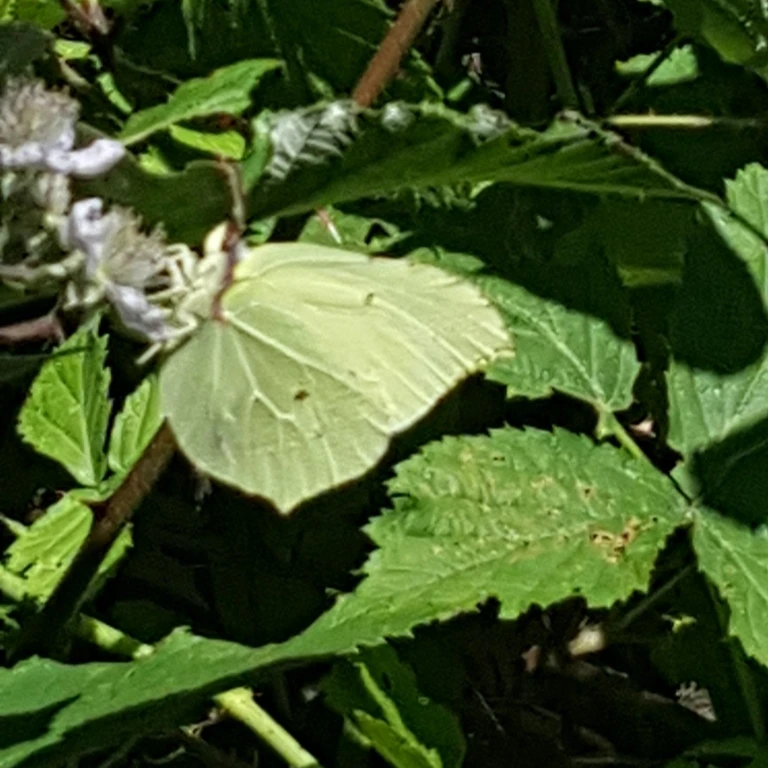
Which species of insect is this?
Gonepteryx rhamni
